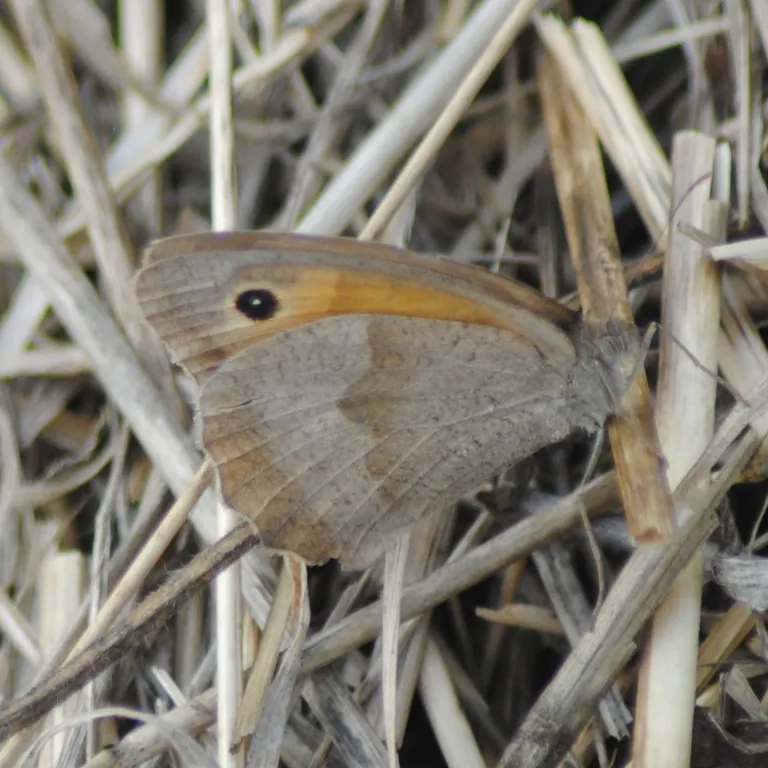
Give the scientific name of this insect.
Maniola jurtina
